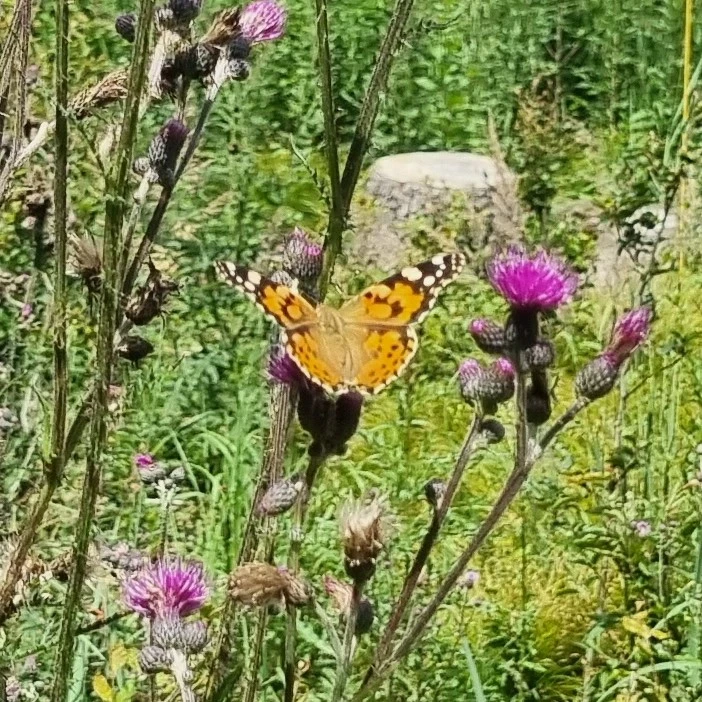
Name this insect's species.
Vanessa cardui
